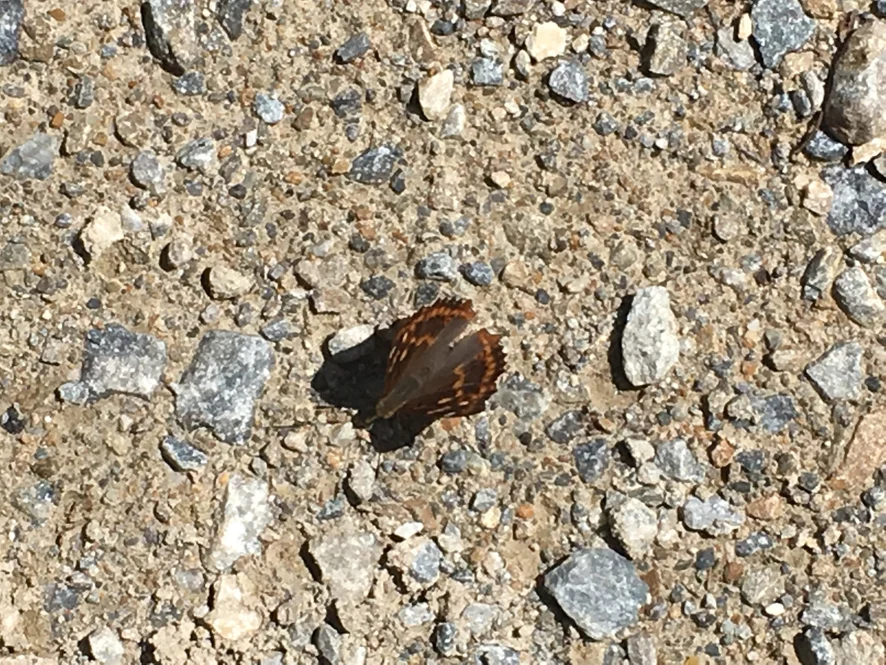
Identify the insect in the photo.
Apatura ilia
